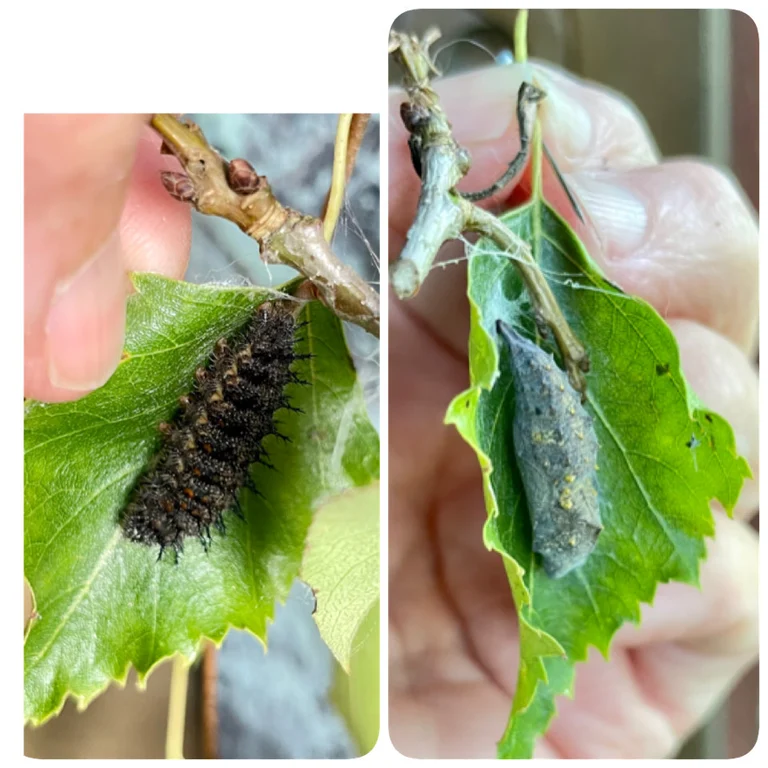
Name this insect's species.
Vanessa atalanta
